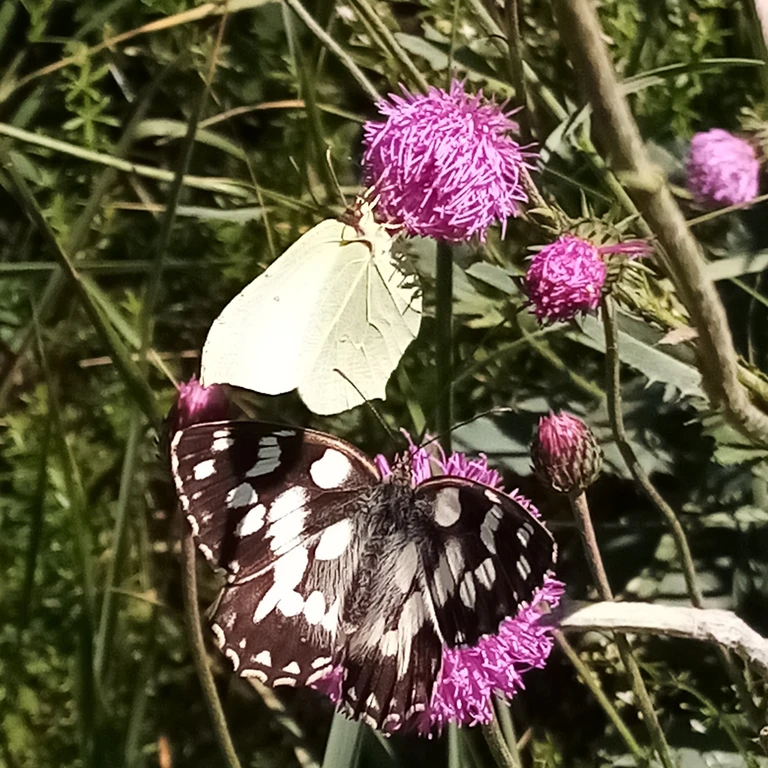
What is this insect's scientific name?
Melanargia galathea
